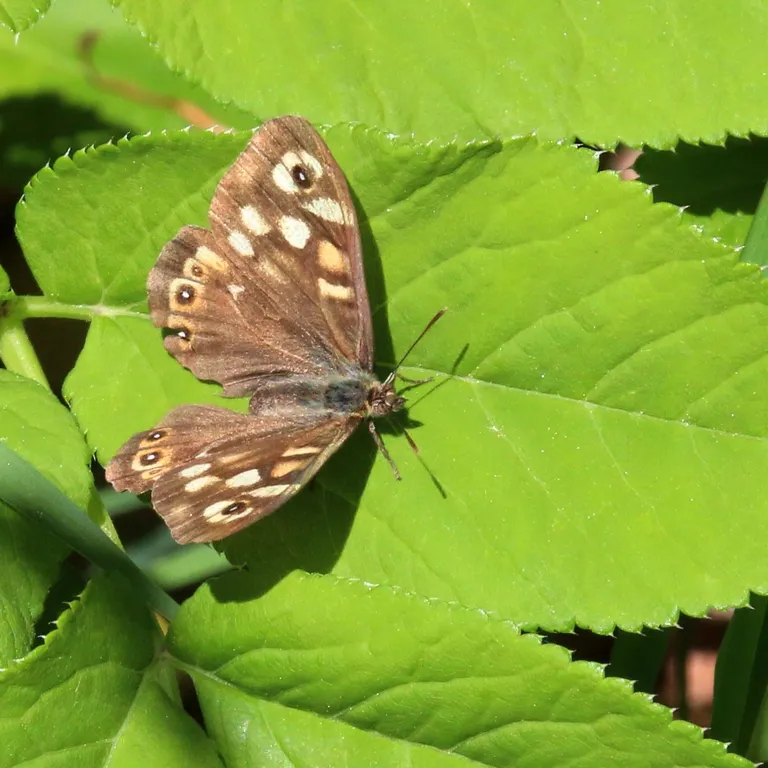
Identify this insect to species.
Pararge aegeria
